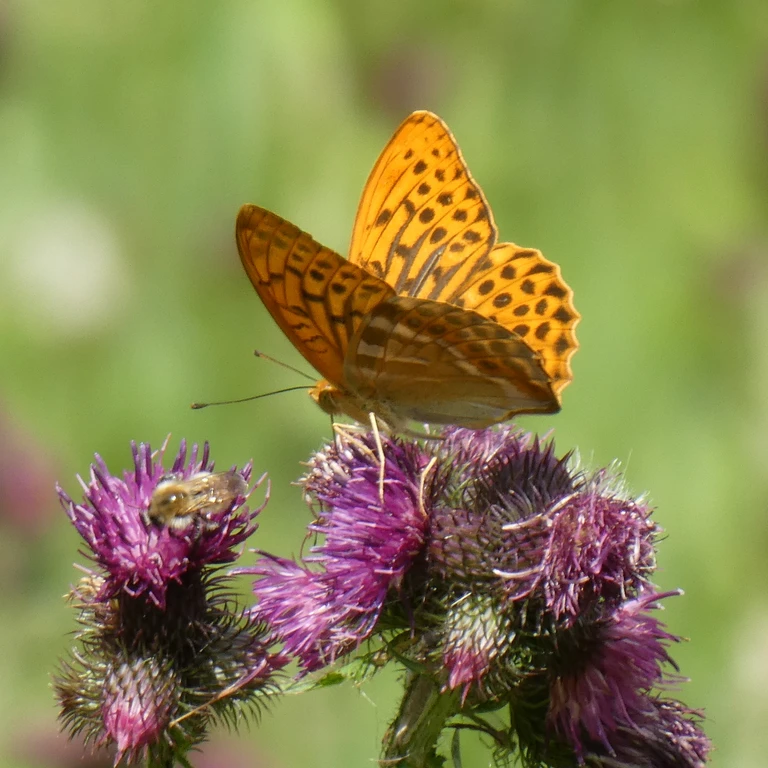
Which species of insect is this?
Argynnis paphia
